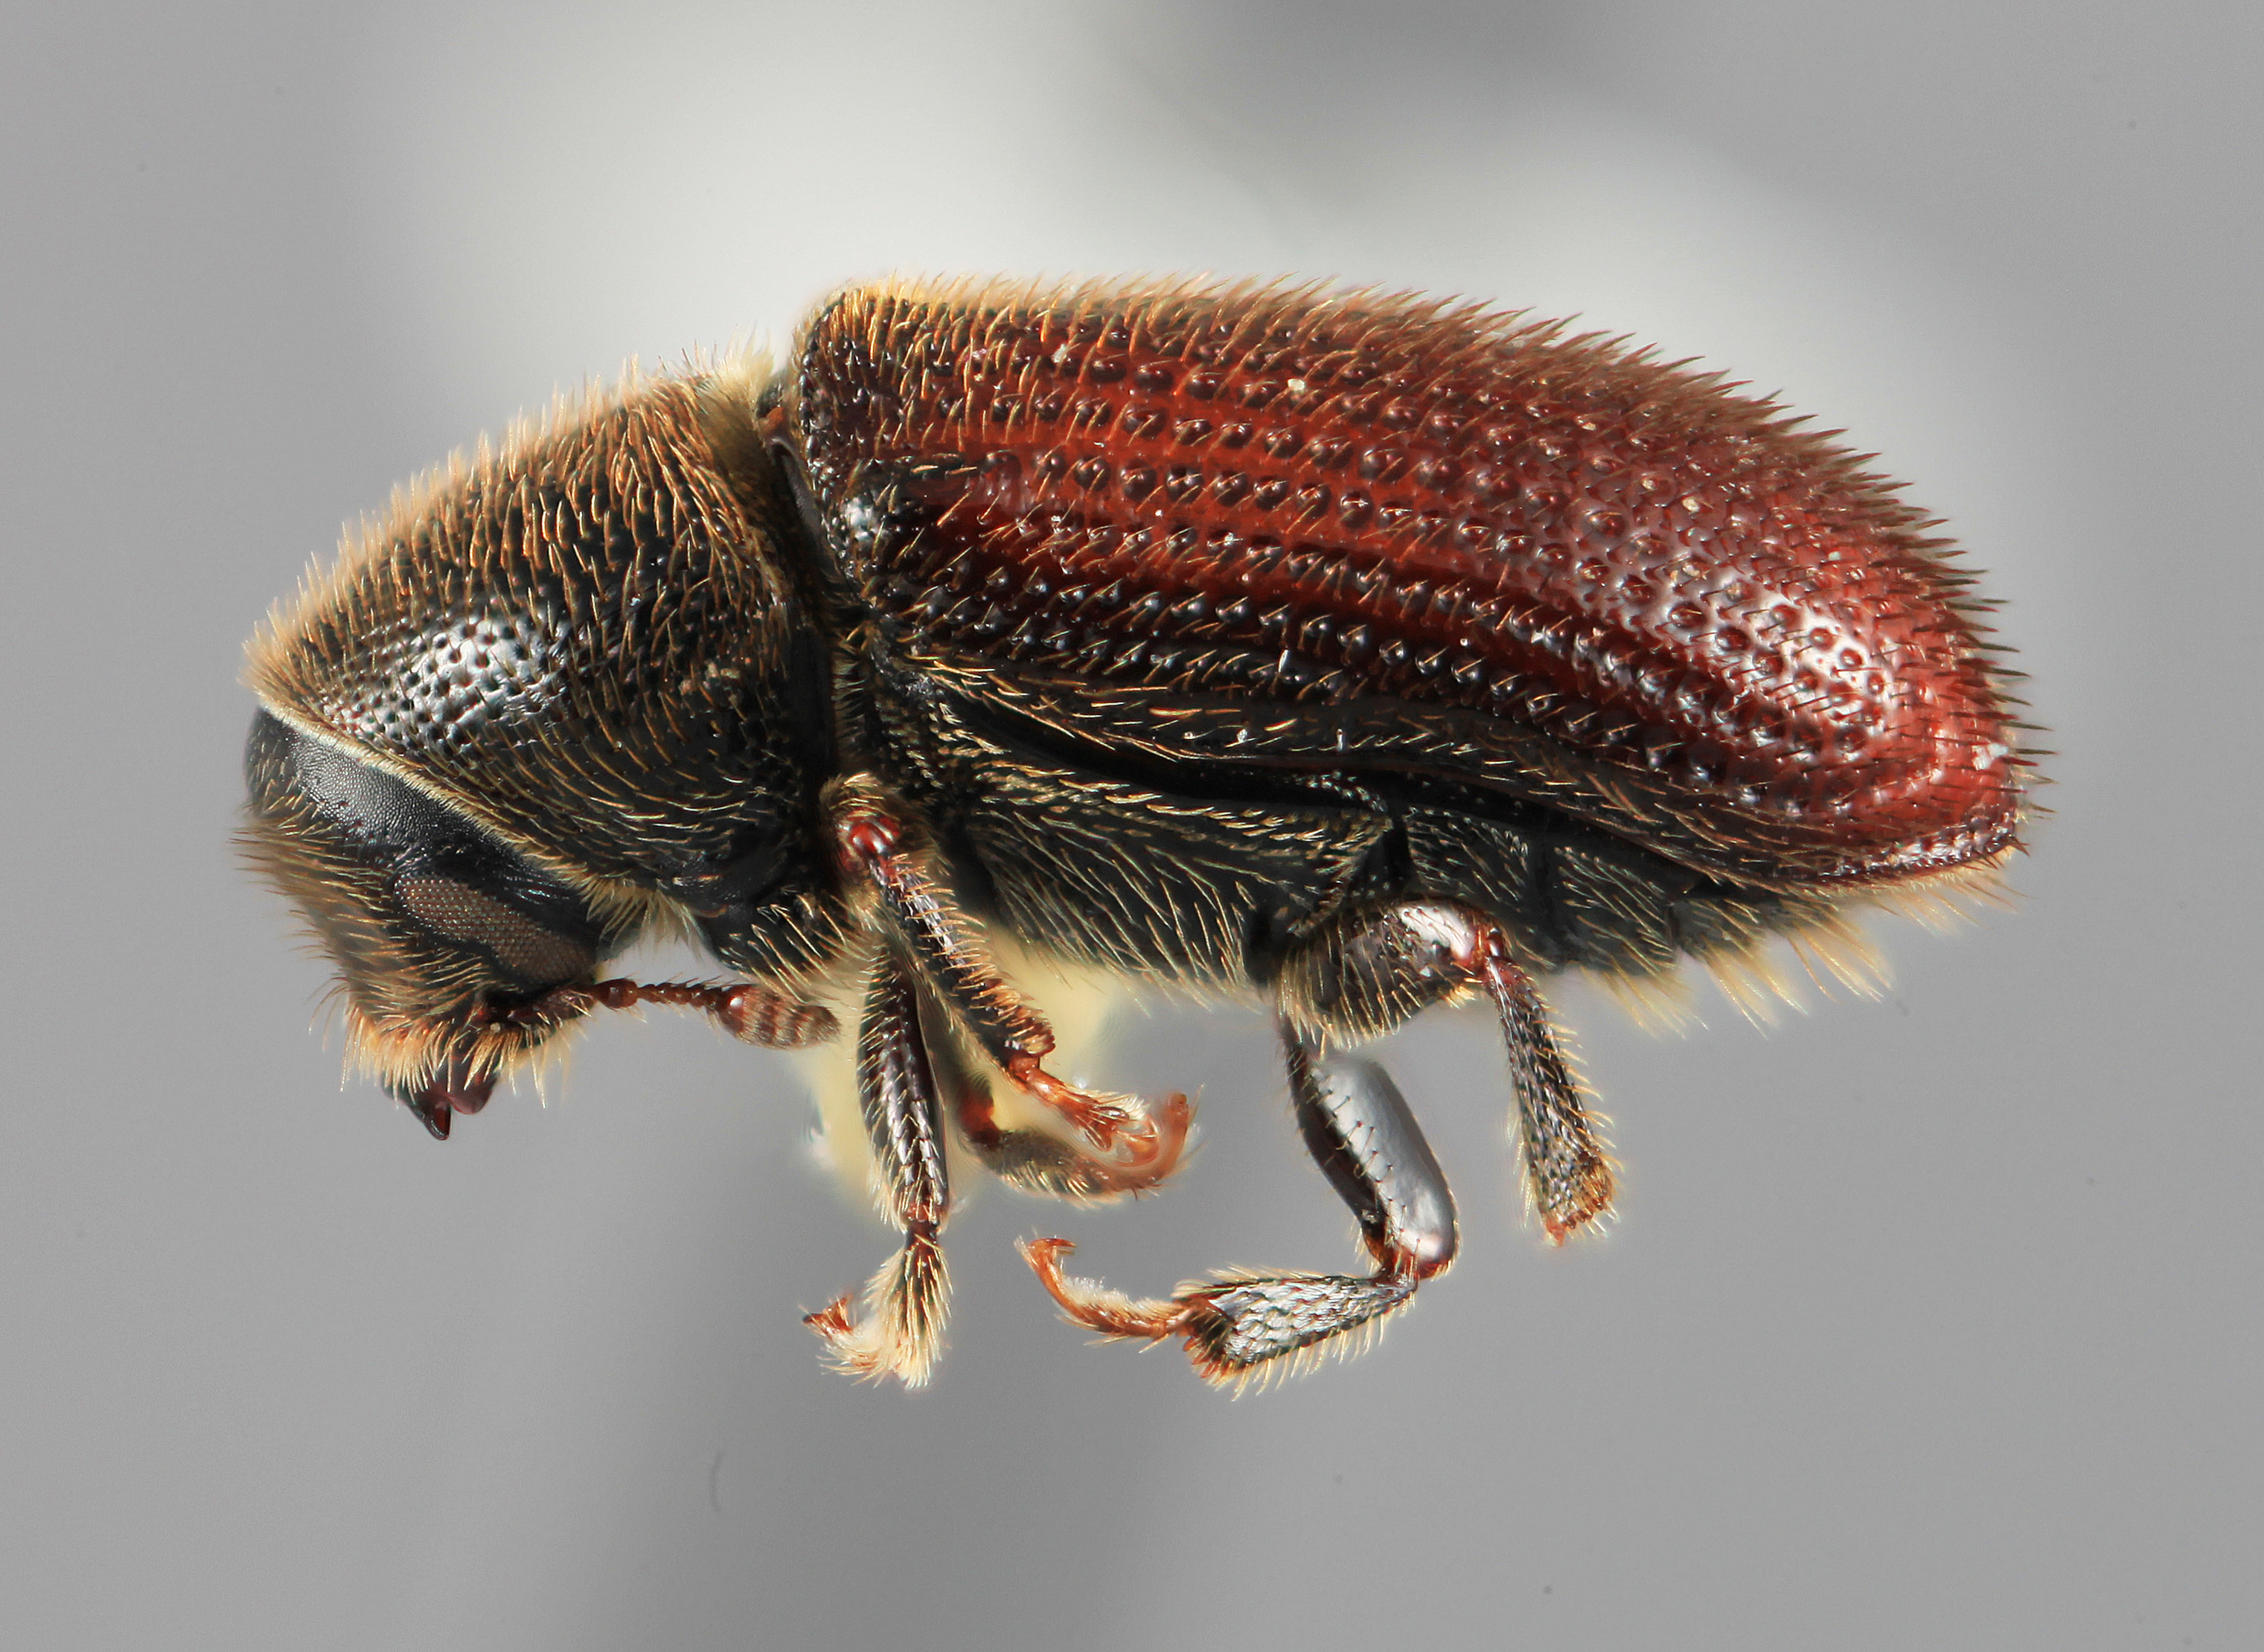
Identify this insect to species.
Carphobius cupressi
